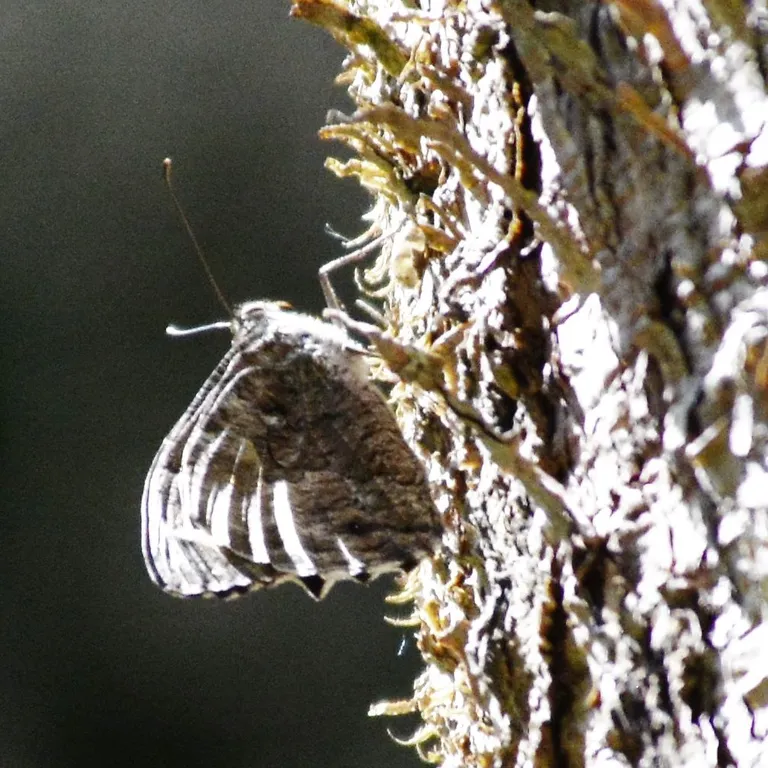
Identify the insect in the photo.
Hipparchia semele
